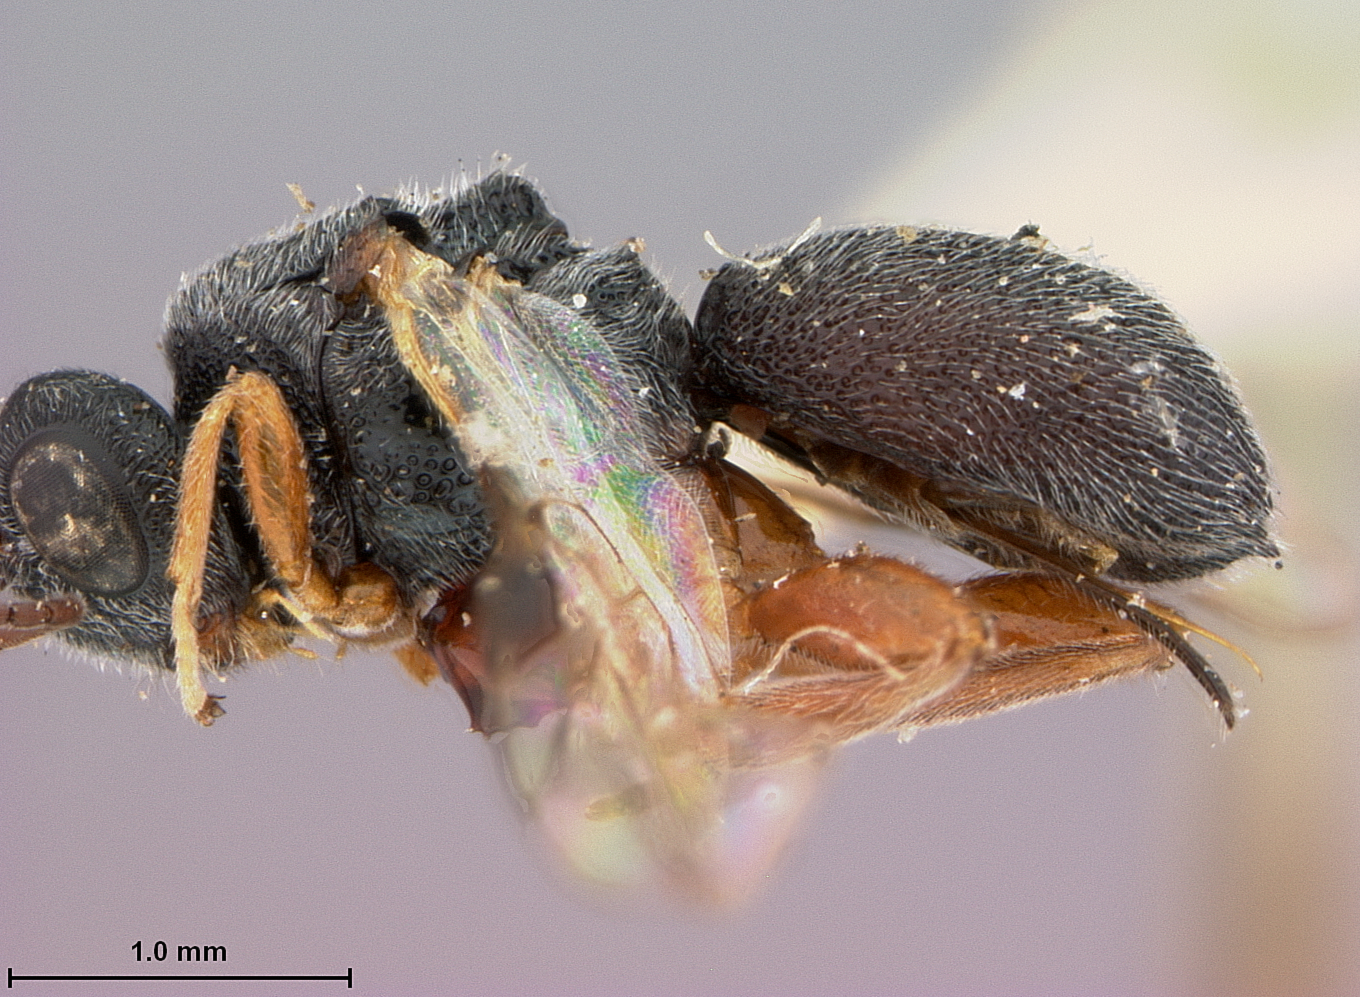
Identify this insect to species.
Urosigalphus bruchi
